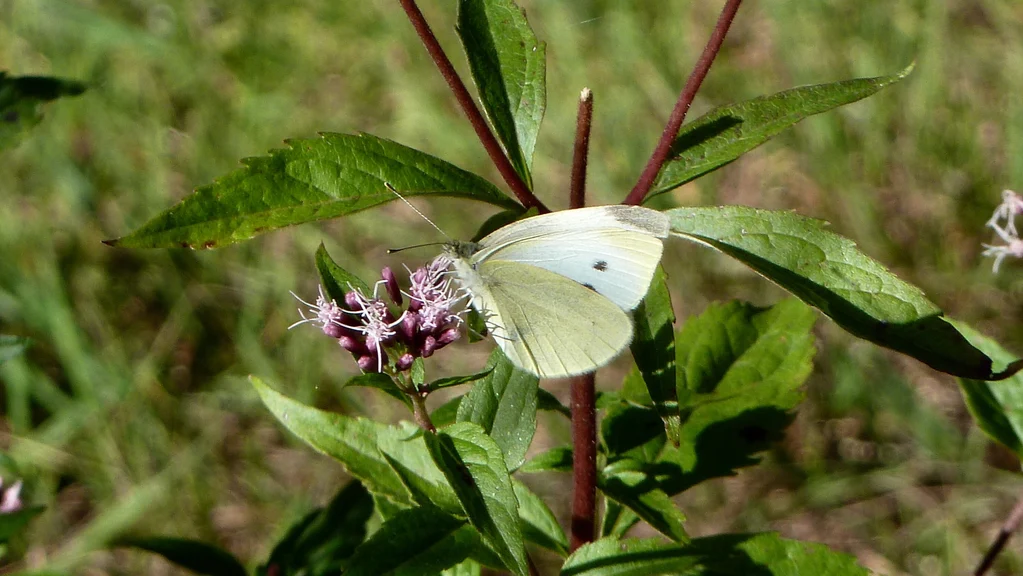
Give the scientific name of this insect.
Pieris rapae
